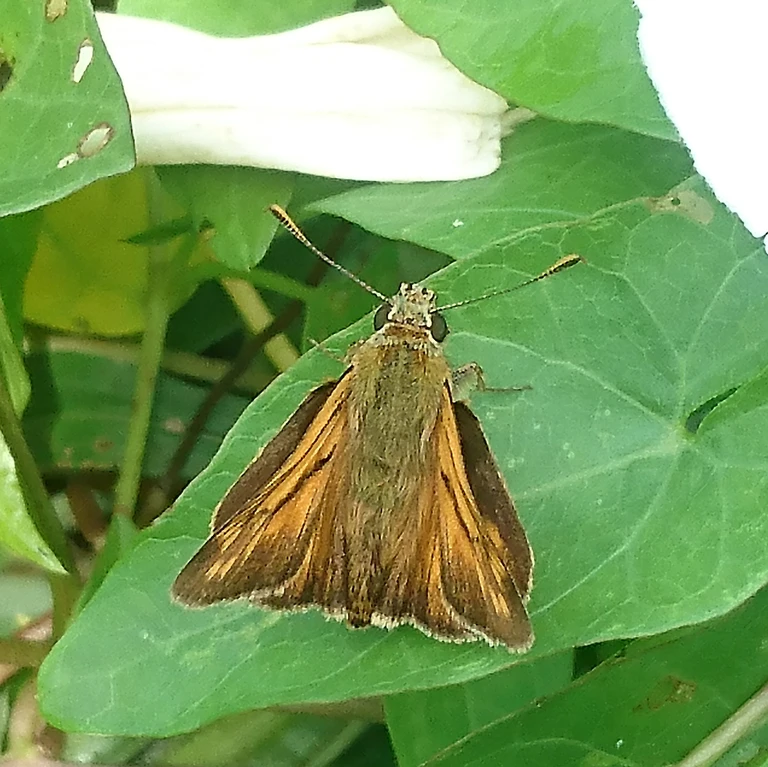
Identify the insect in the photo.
Ochlodes sylvanus (also Ochlodes venata)
